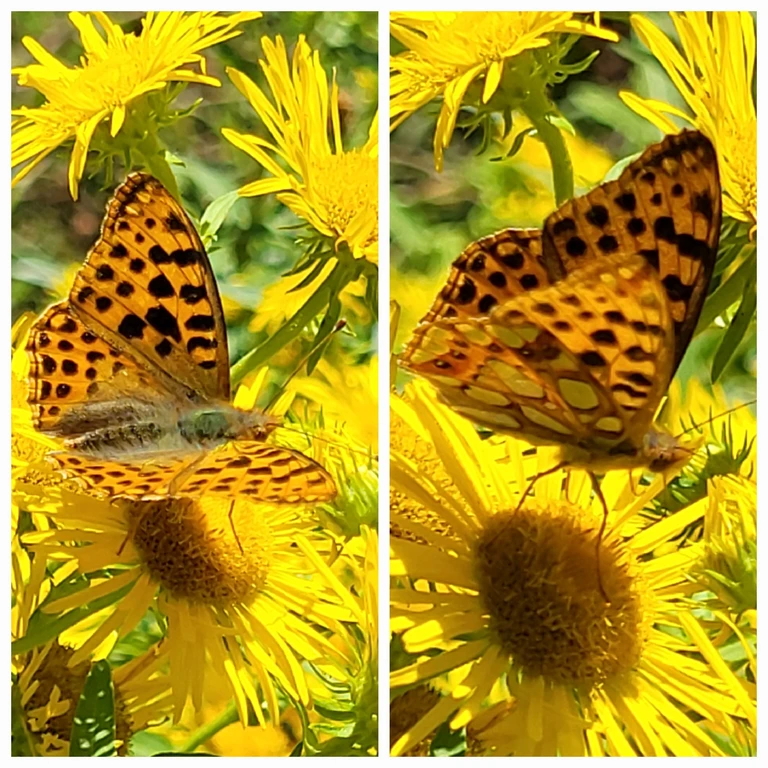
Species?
Issoria lathonia
